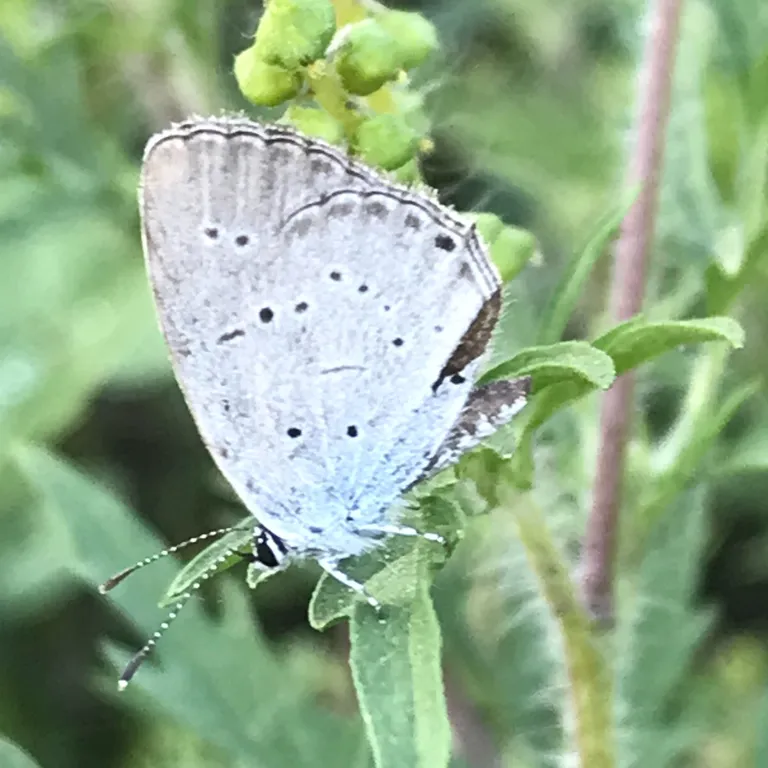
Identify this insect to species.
Cupido decolorata (also Elkalyce decolorata)
